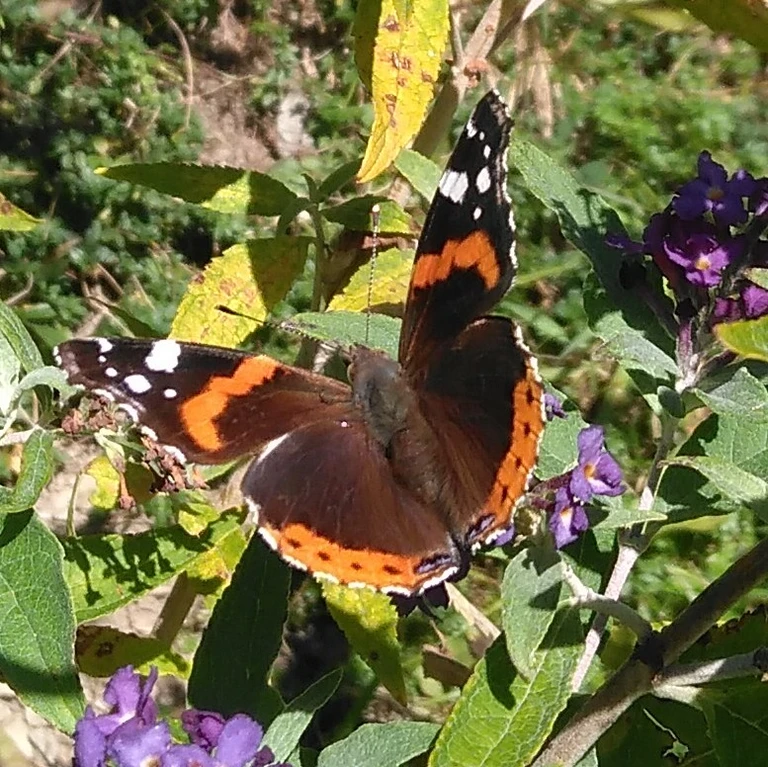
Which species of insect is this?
Vanessa atalanta
